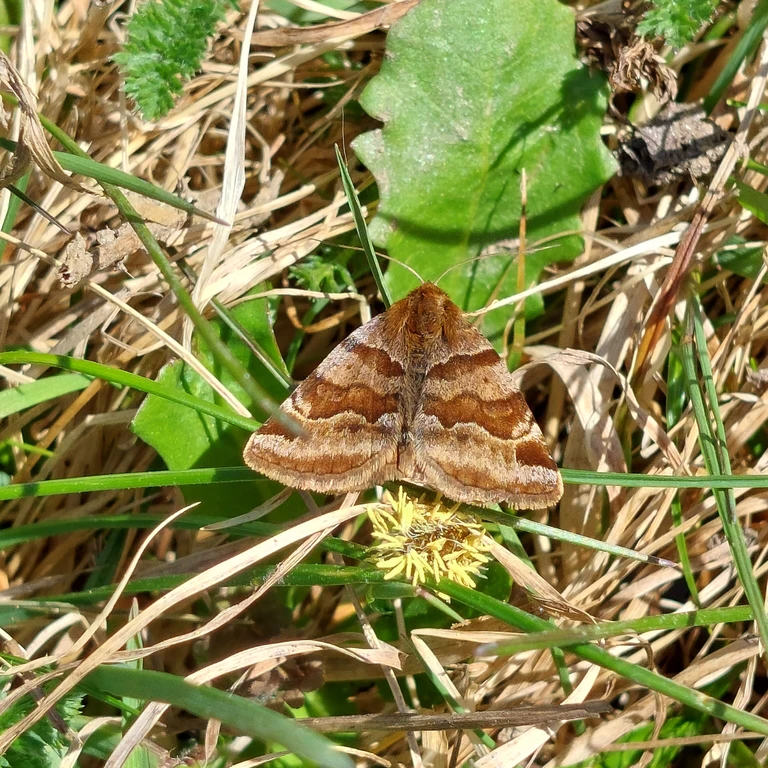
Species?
Euclidia glyphica
